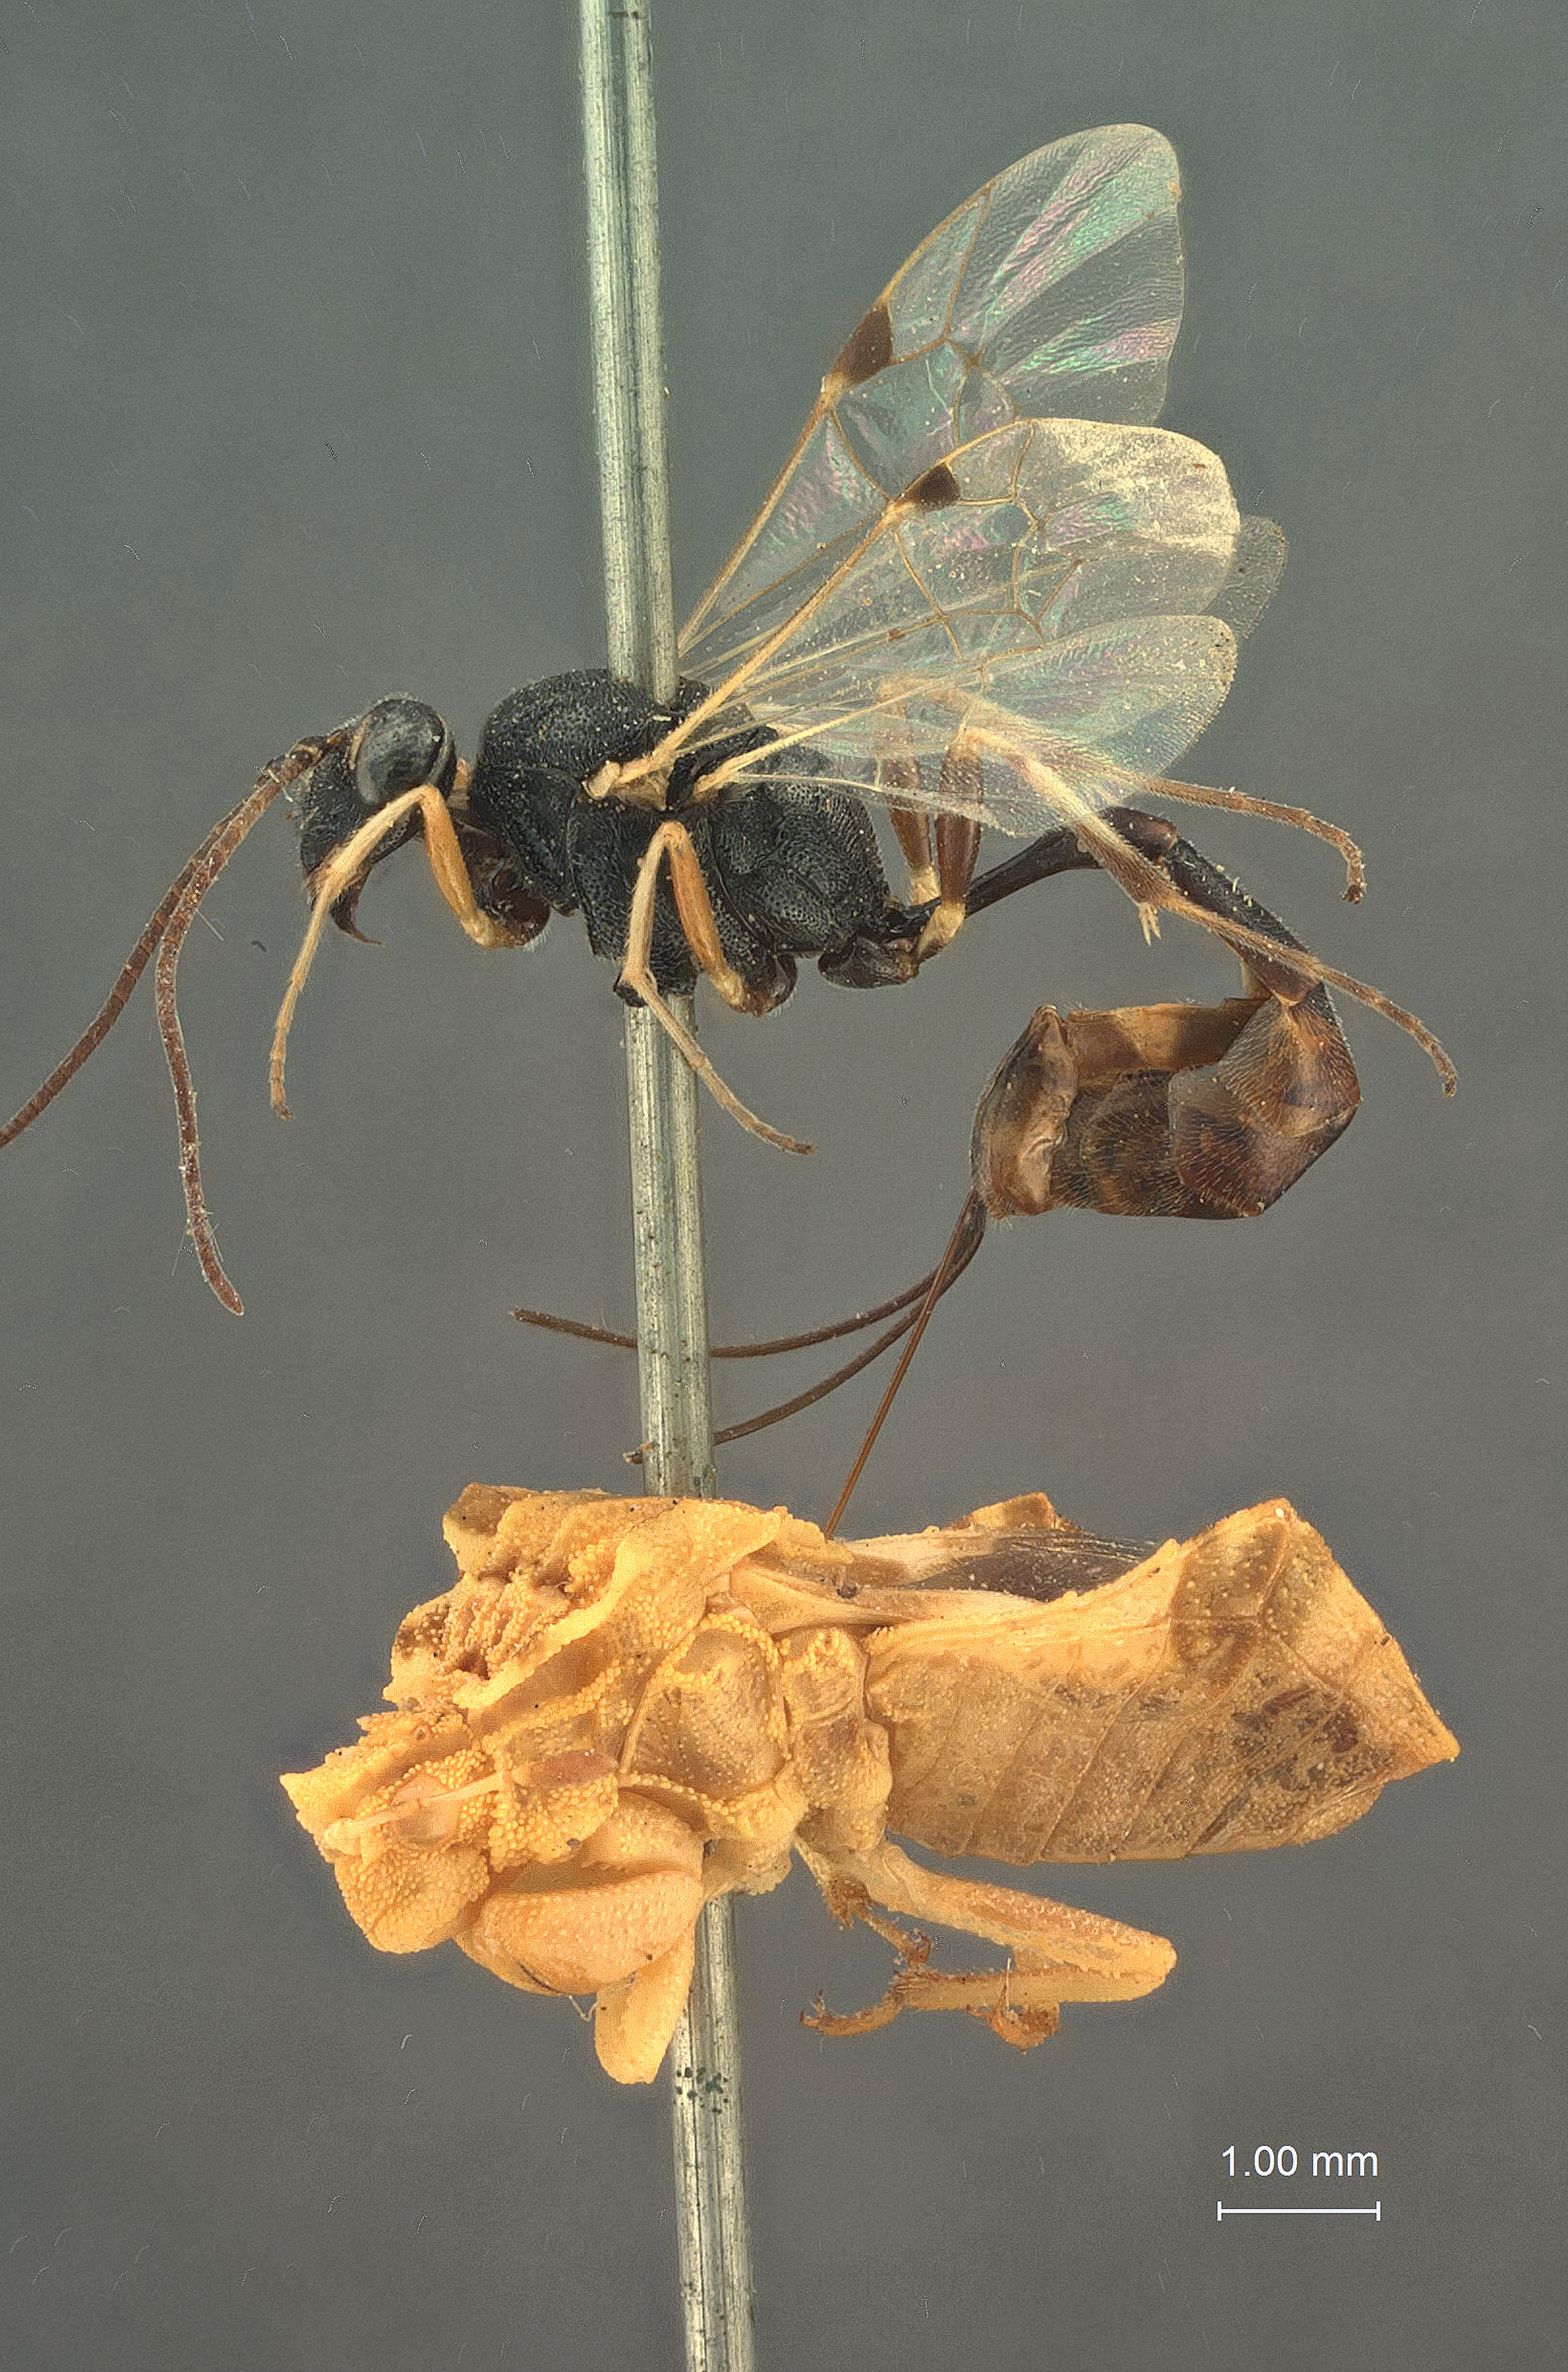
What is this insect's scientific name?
Cremastus nigriclypealis
